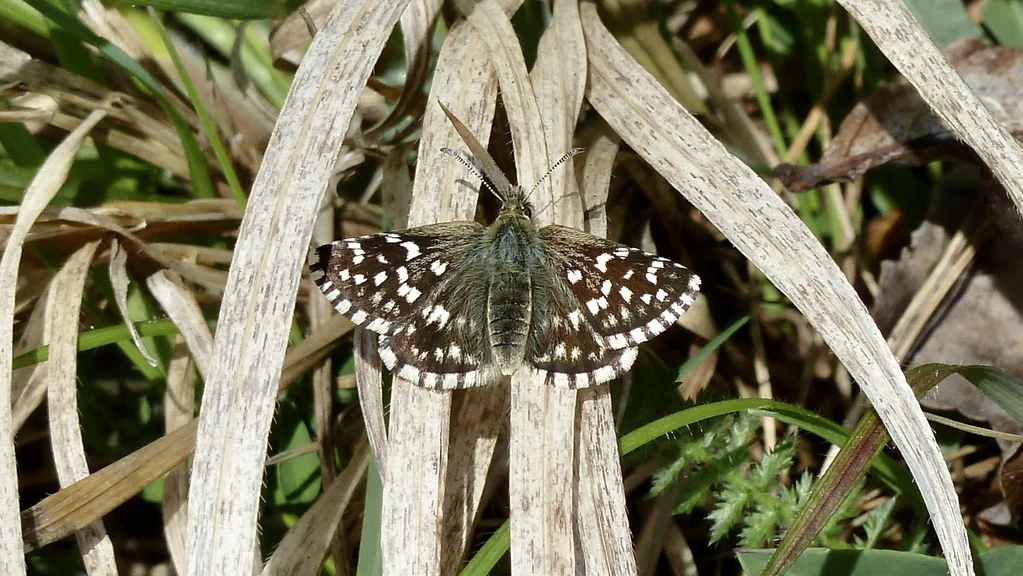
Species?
Pyrgus malvae
